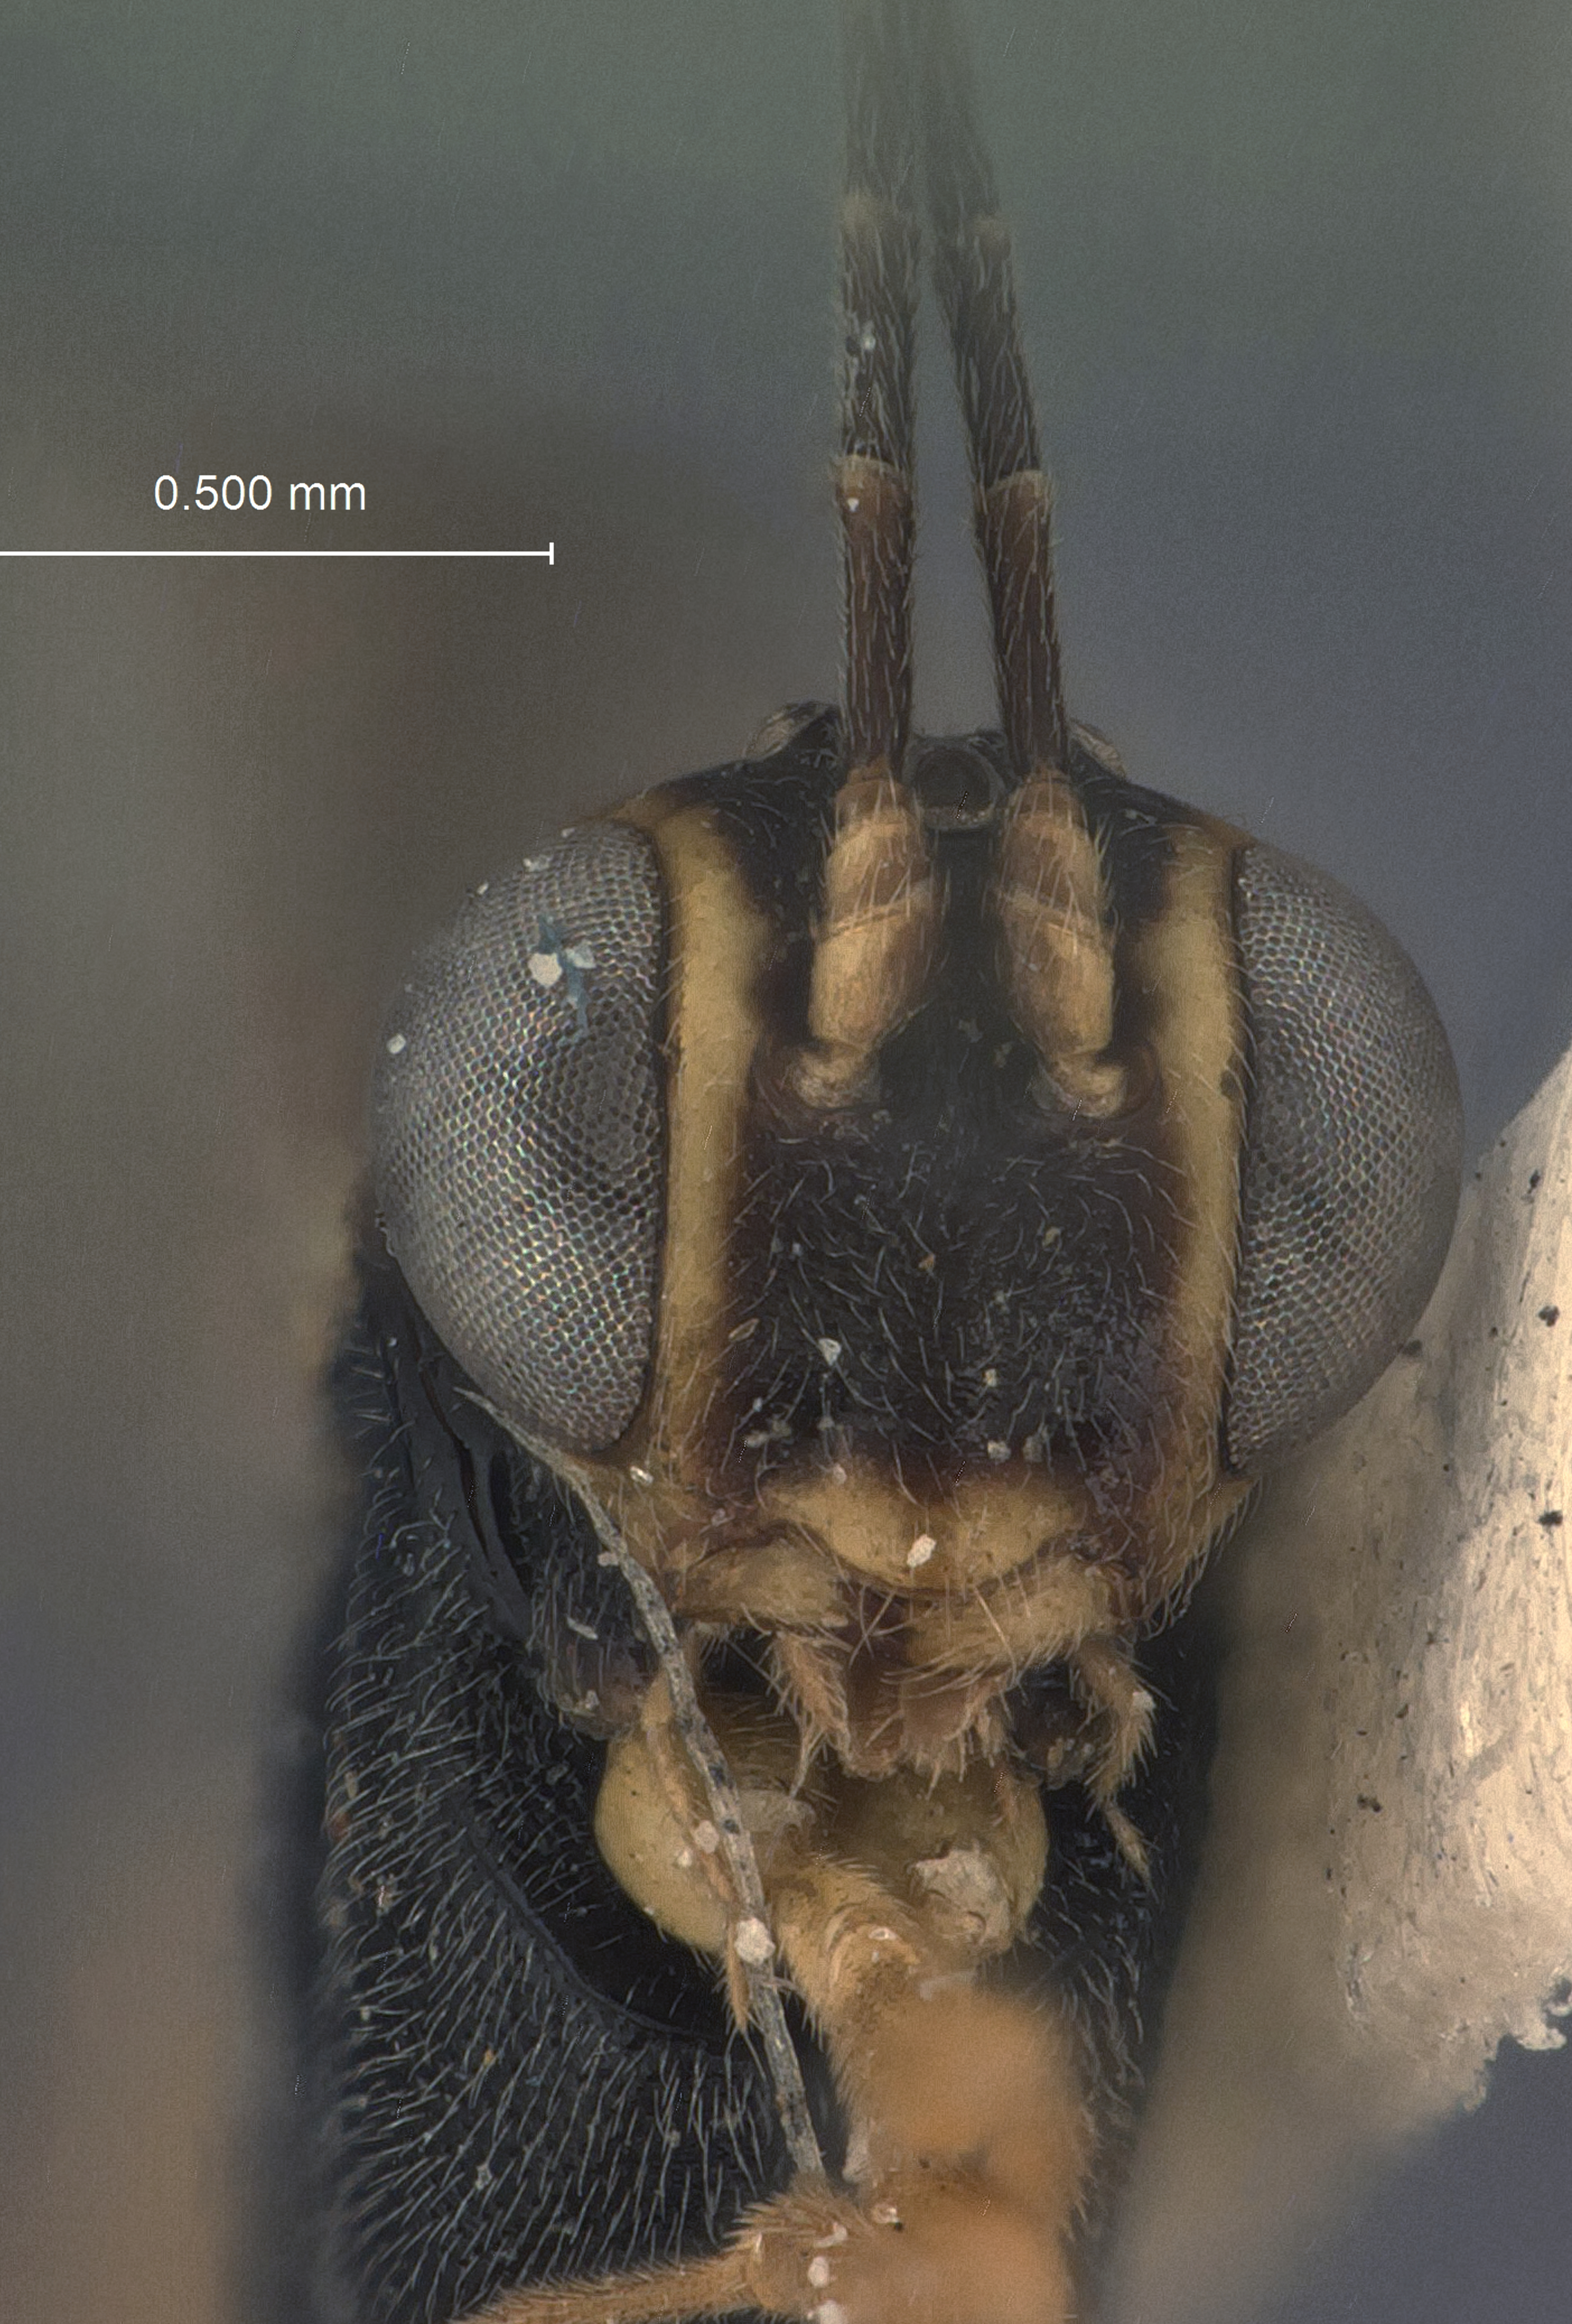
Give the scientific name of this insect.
Cremastus rhyacioniae
